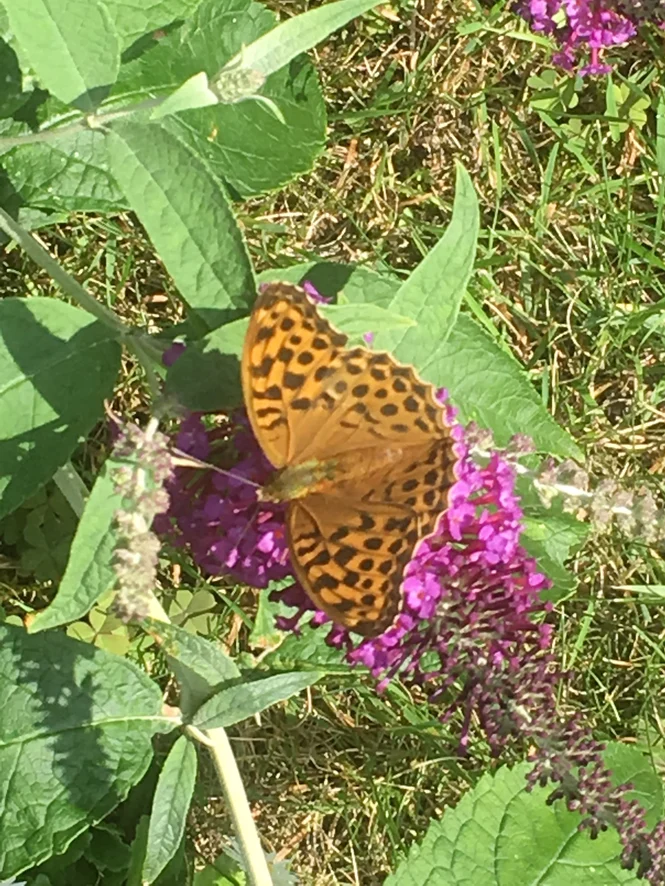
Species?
Argynnis paphia
